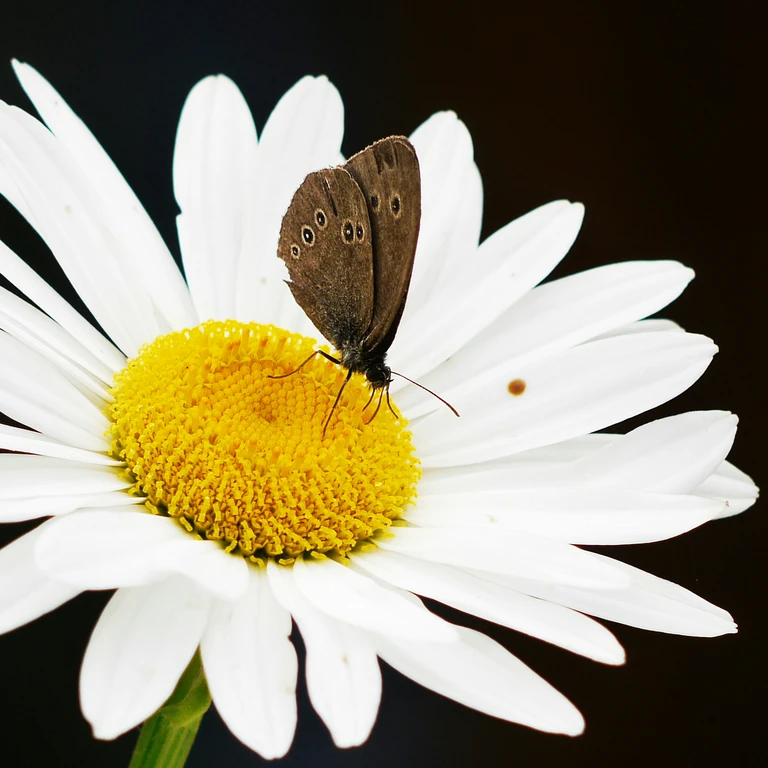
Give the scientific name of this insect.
Aphantopus hyperantus
